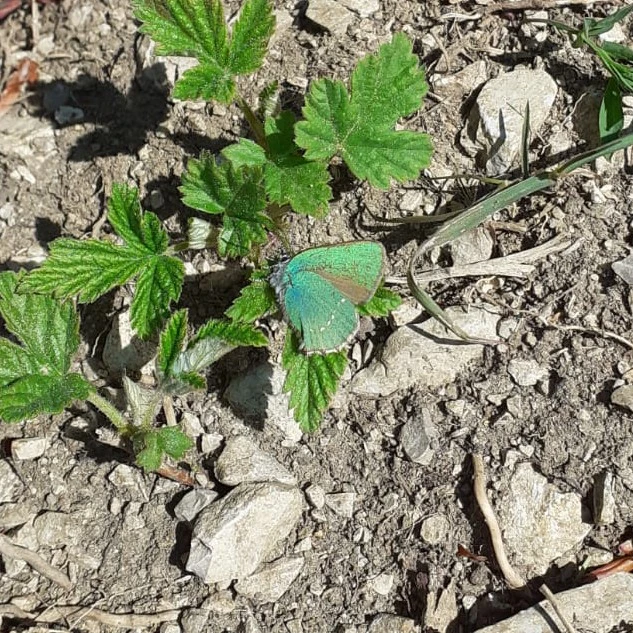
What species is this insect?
Callophrys rubi
